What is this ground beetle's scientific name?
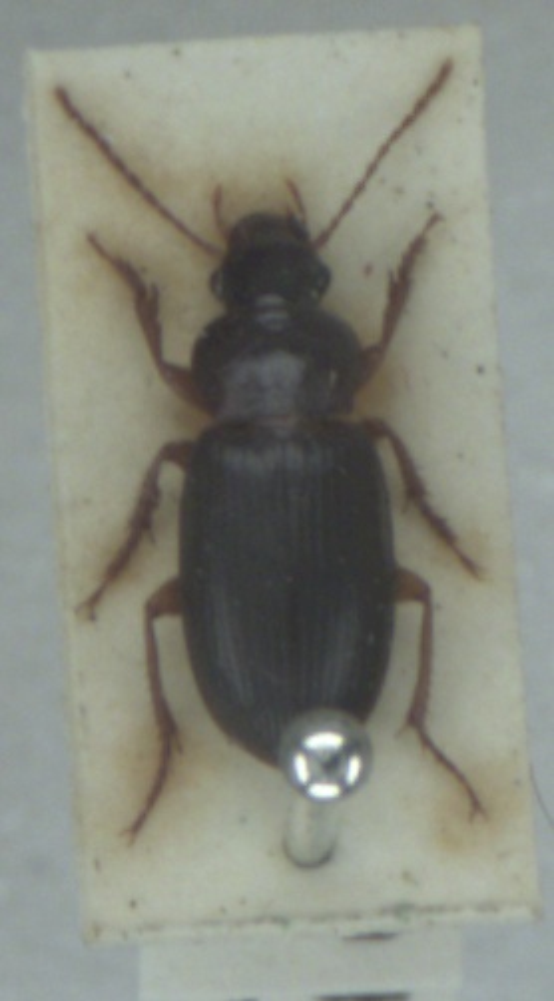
Ophonus rufibarbis
